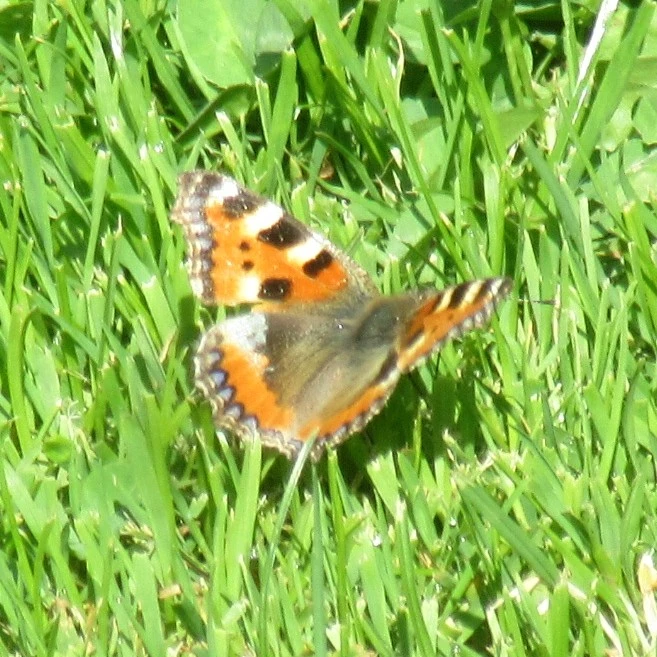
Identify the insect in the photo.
Aglais urticae
